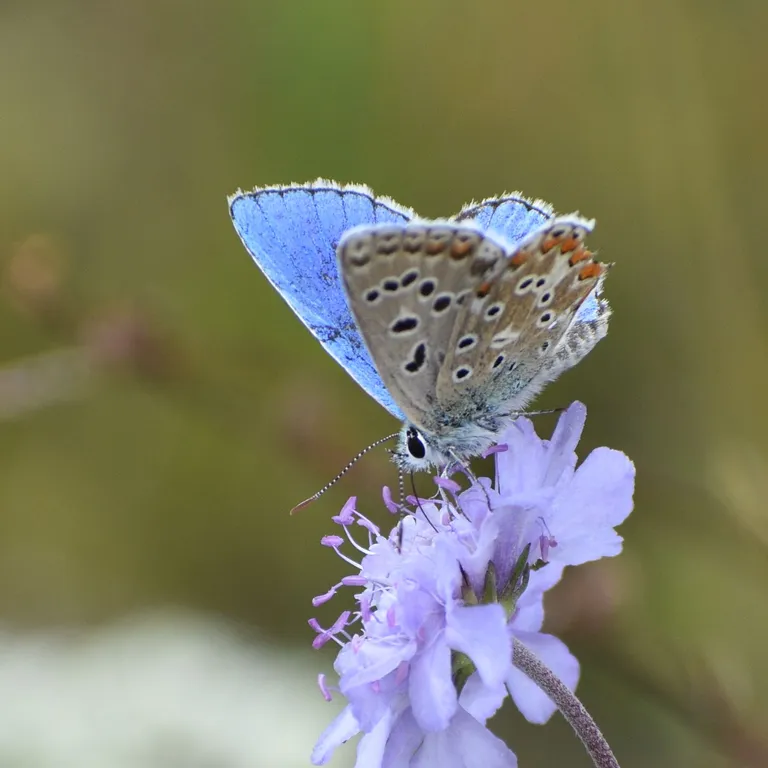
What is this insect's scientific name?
Lysandra bellargus
